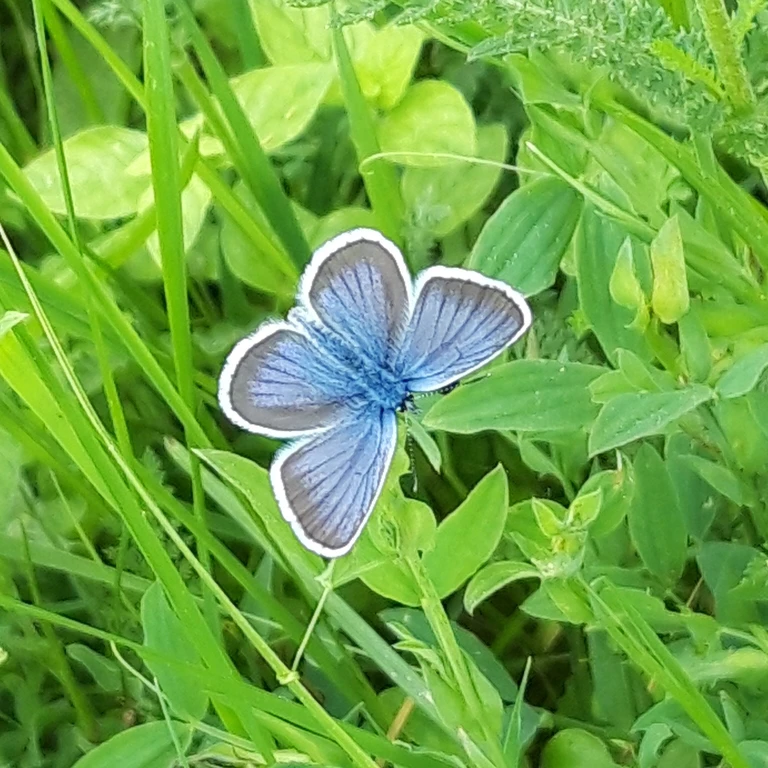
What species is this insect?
Plebejus argus
